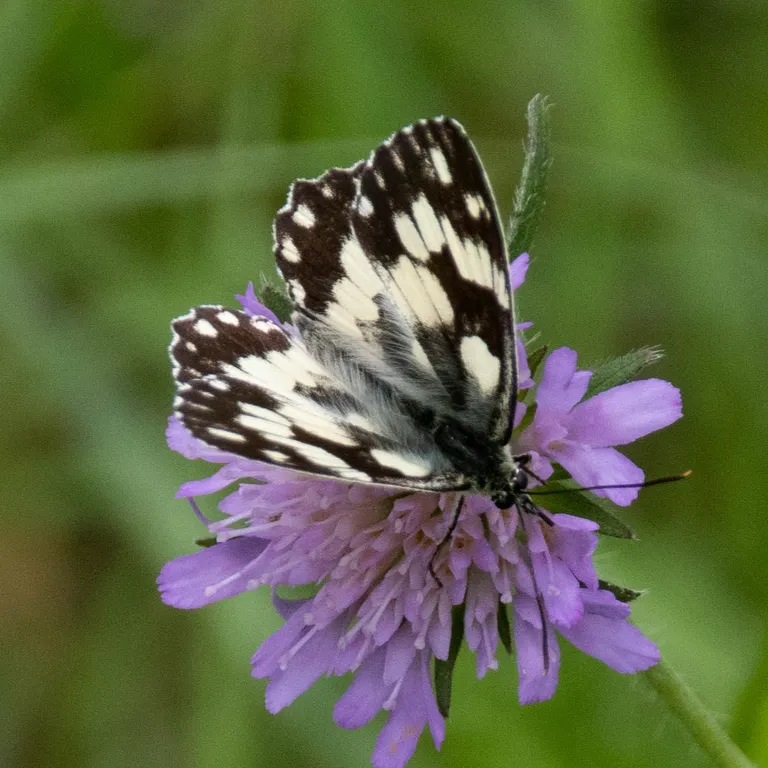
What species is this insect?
Melanargia galathea
